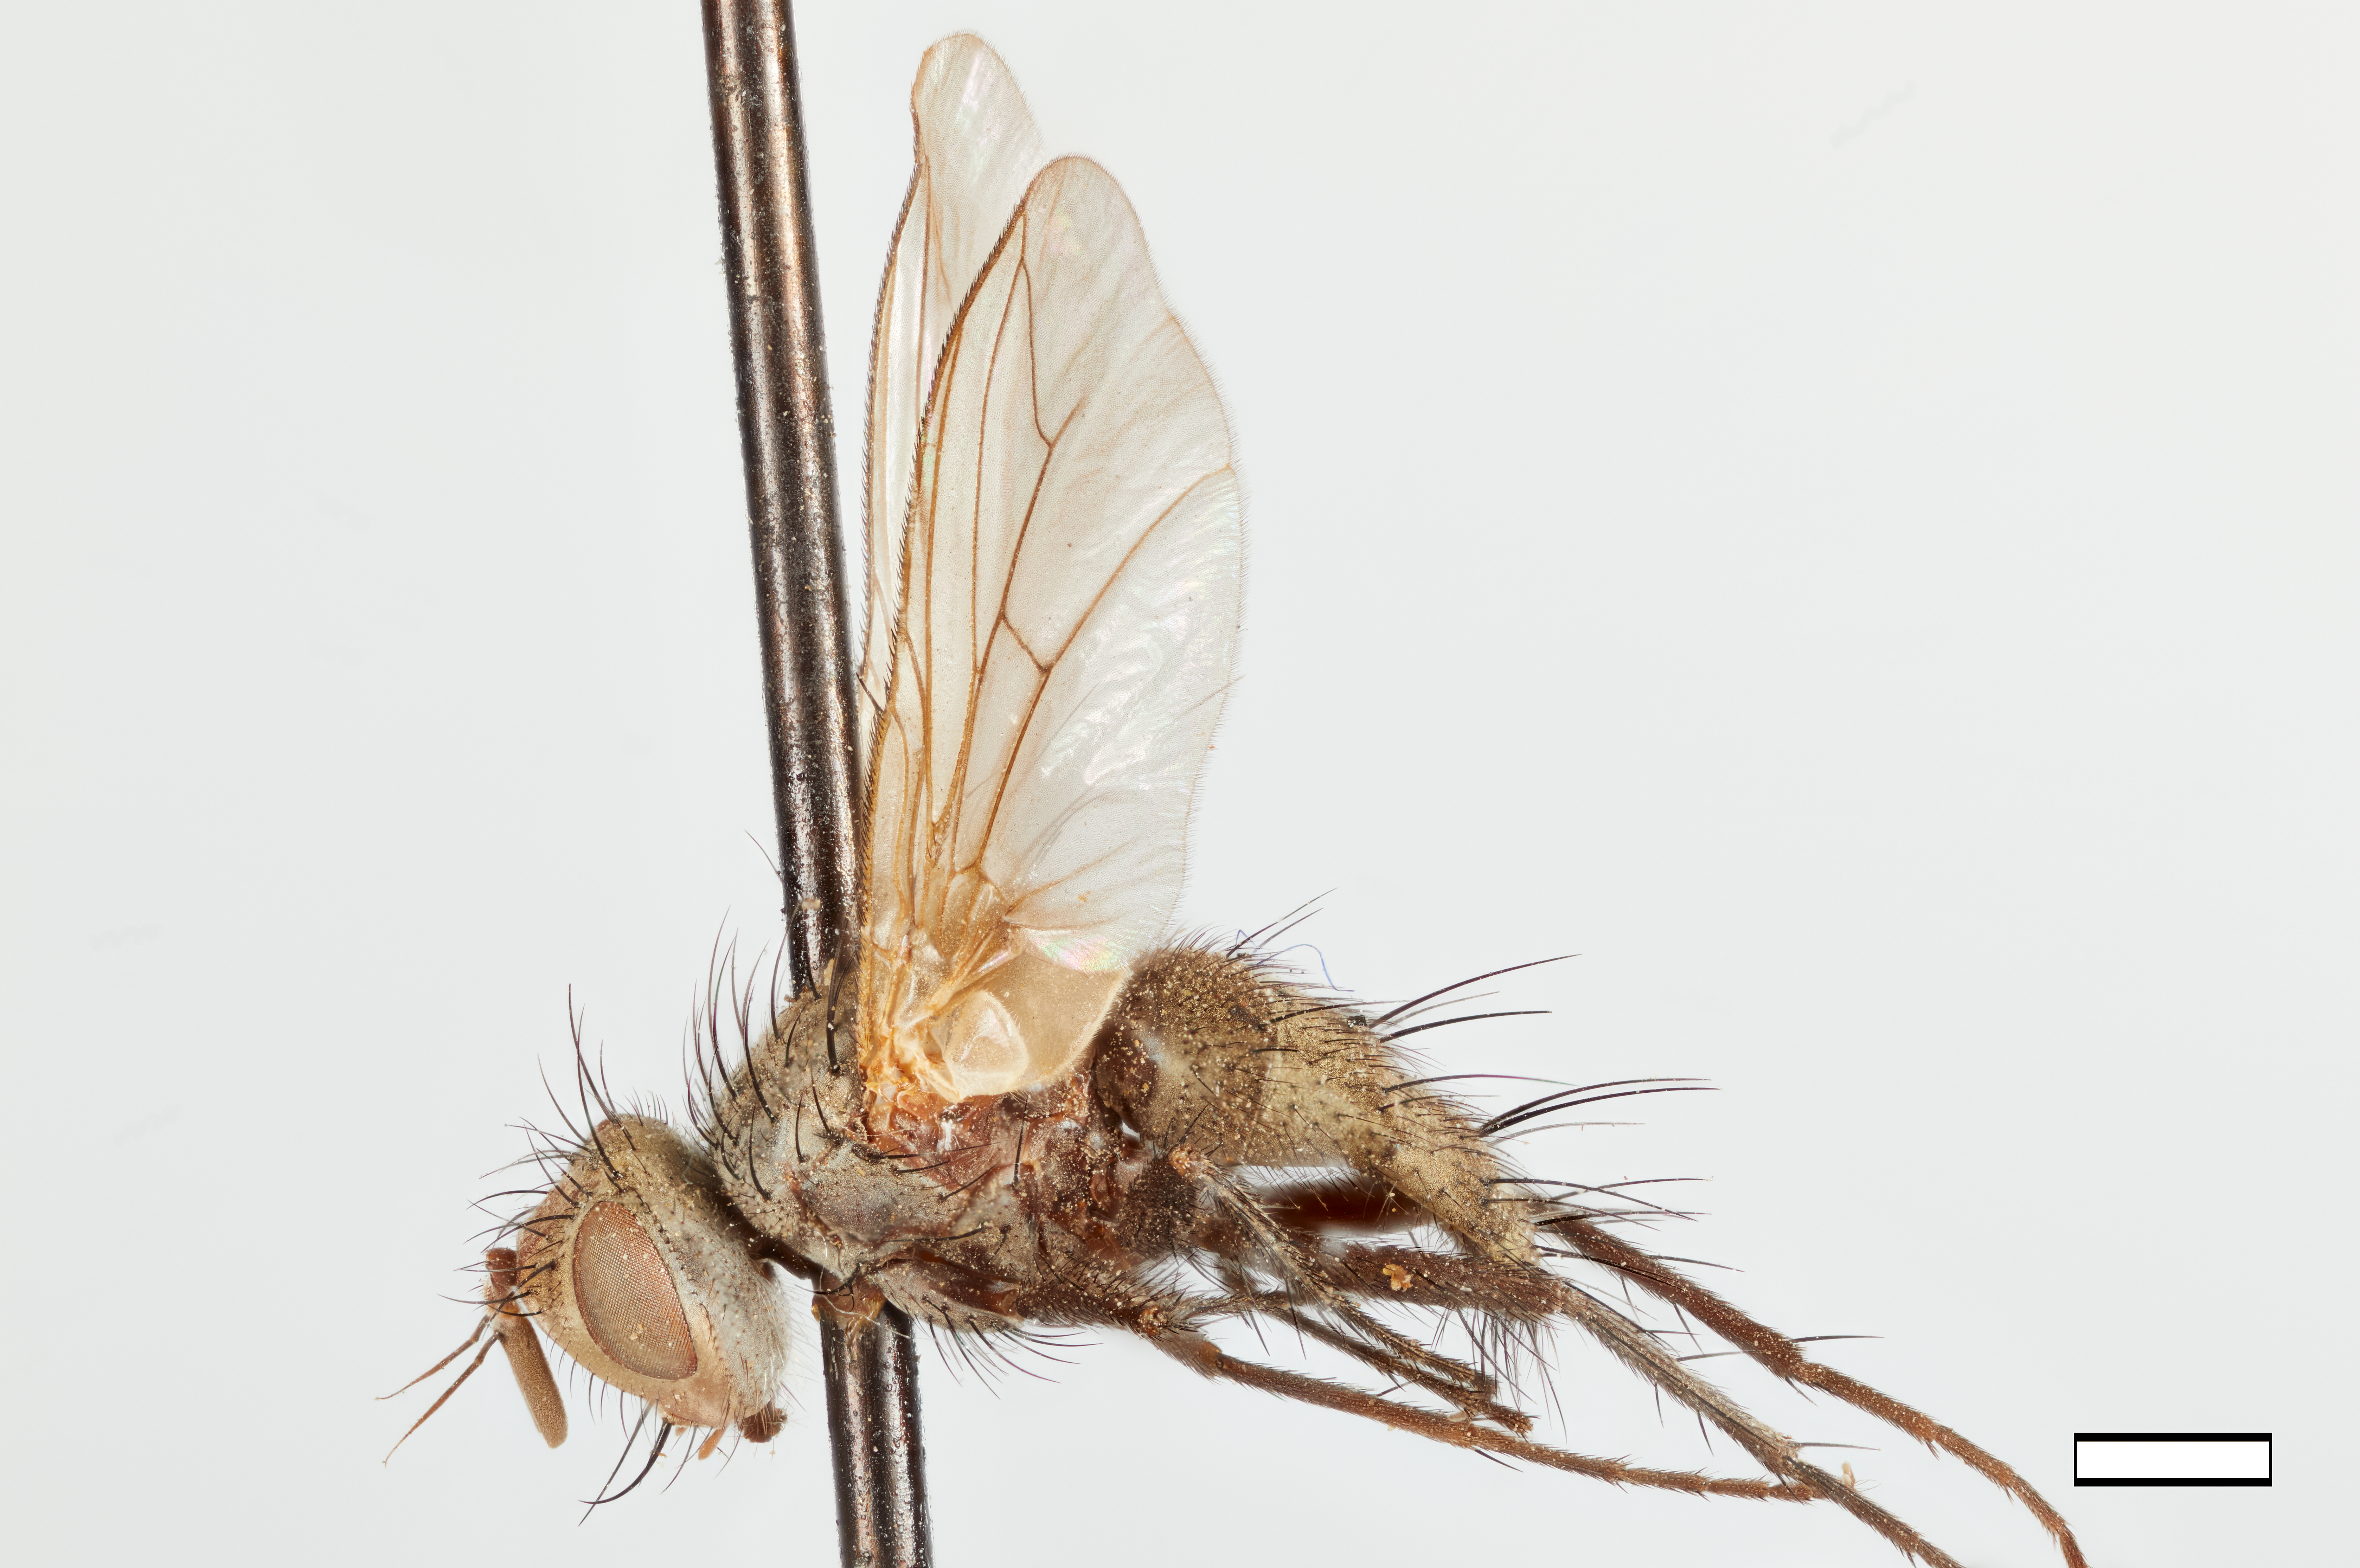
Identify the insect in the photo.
Uclesia retracta
